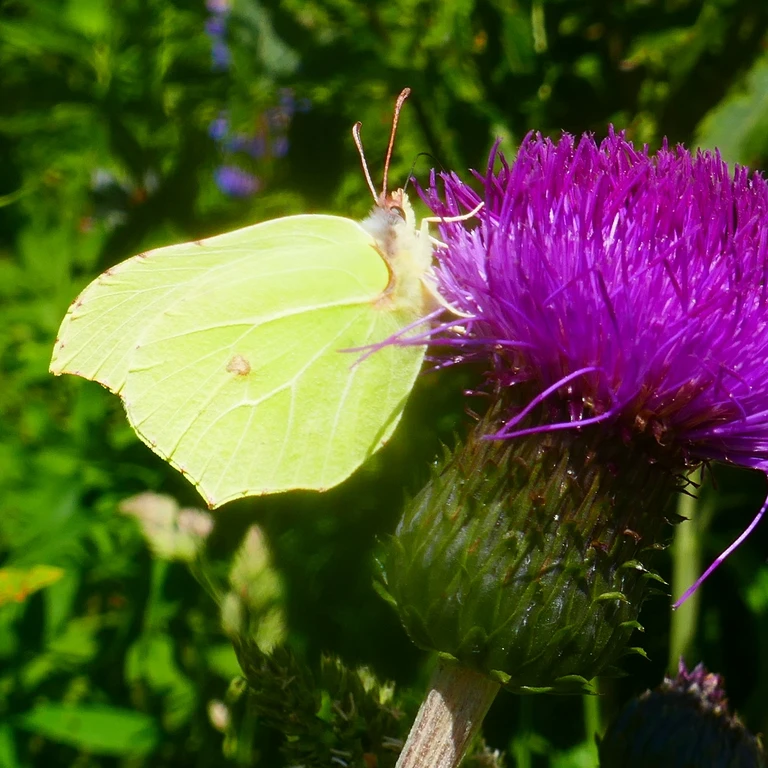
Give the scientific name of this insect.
Gonepteryx rhamni
